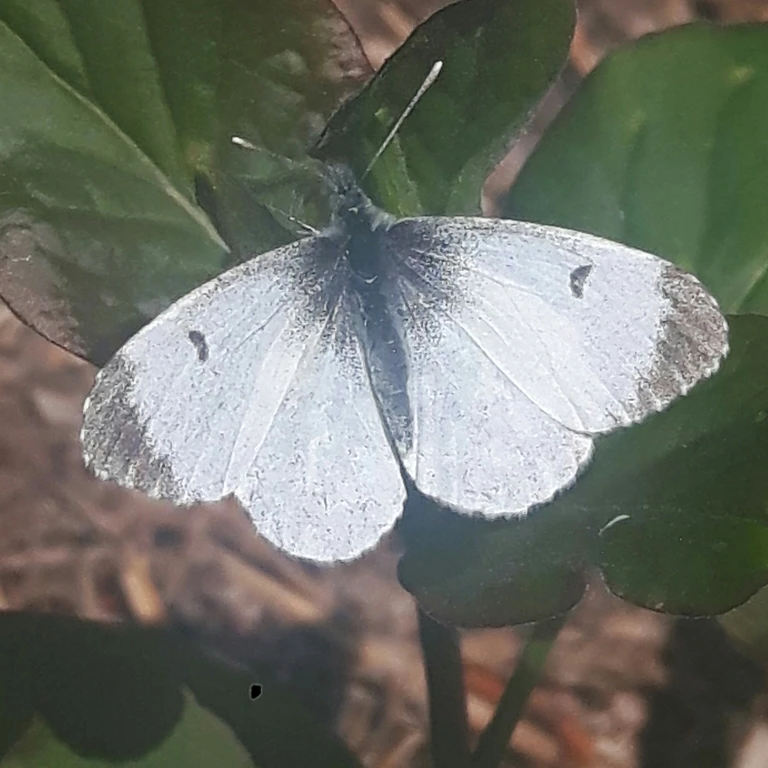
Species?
Anthocharis cardamines
